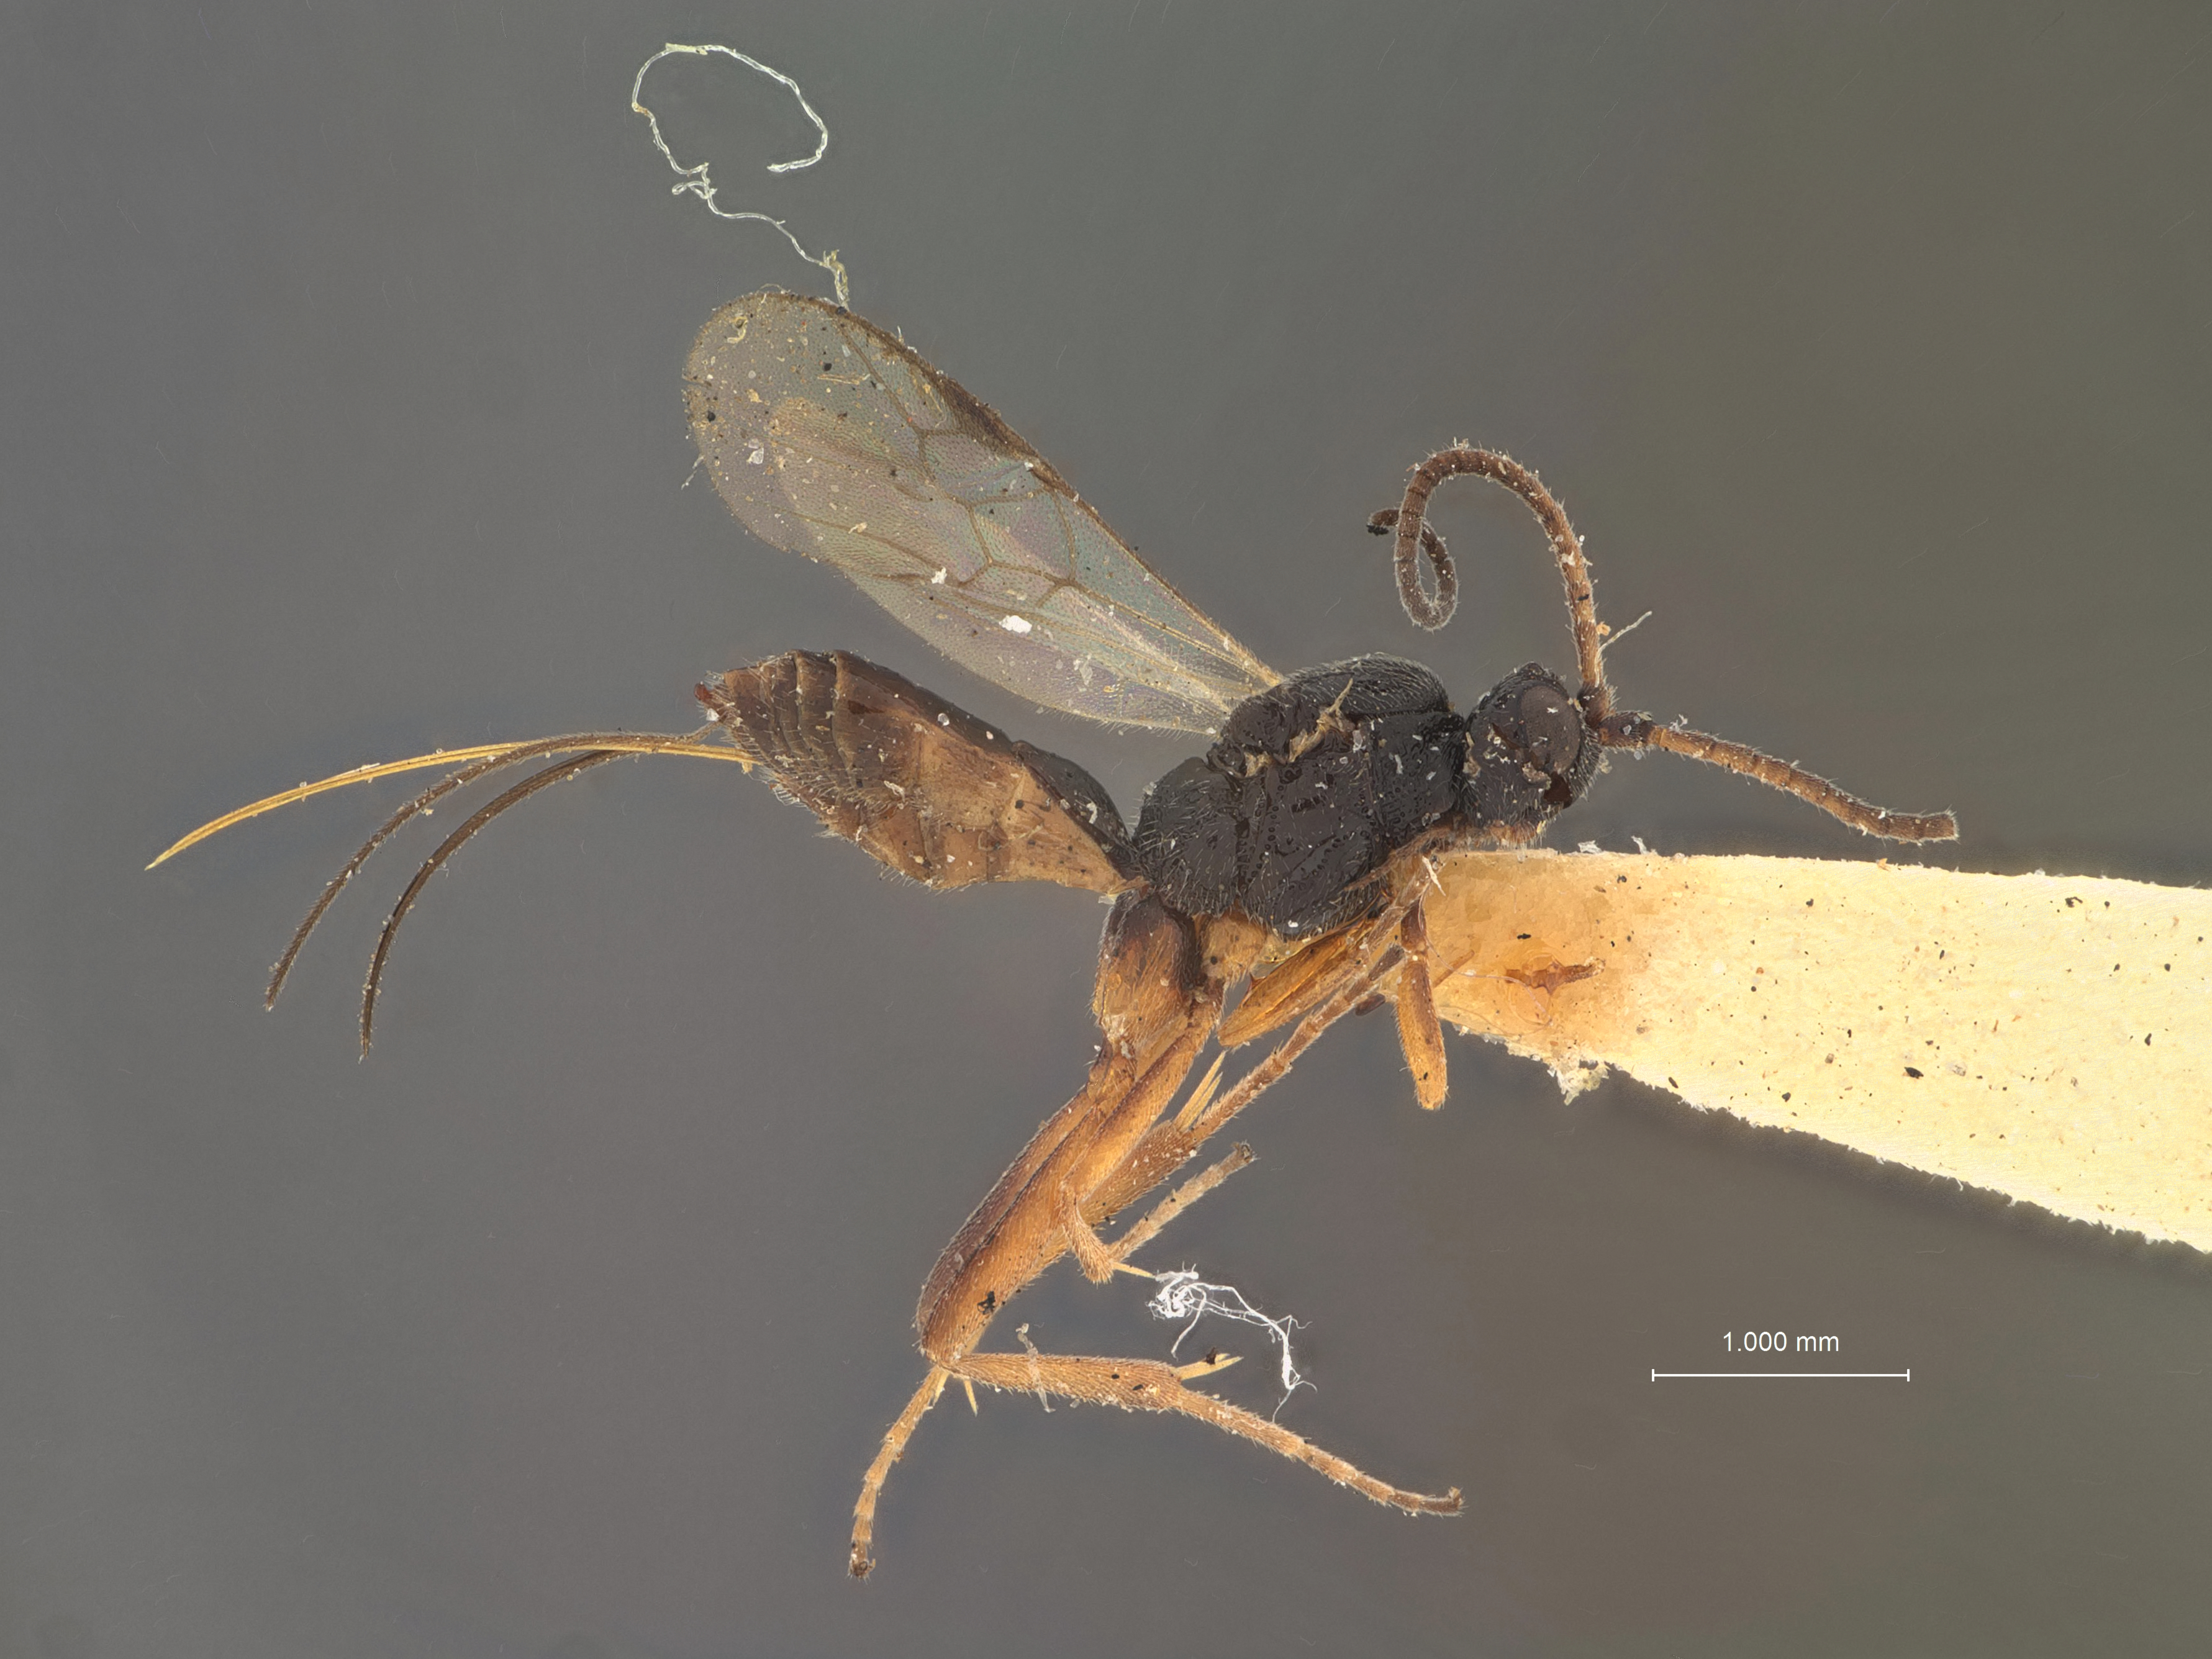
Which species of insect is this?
Orgilus grapholithae
